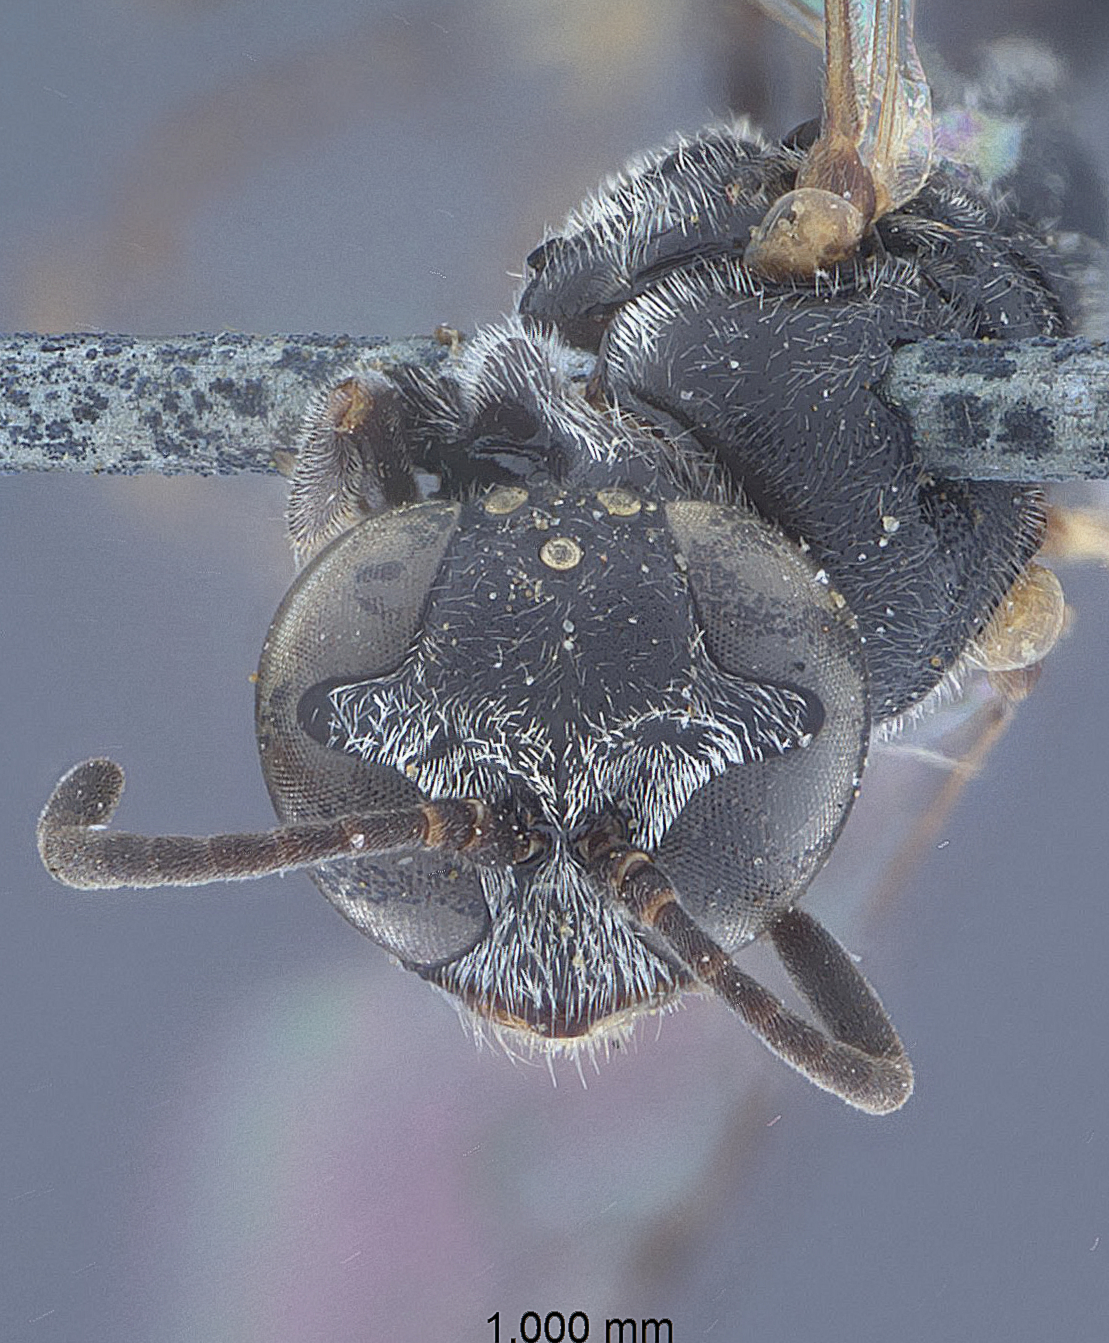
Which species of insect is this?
Trypoxylon nigrellum
